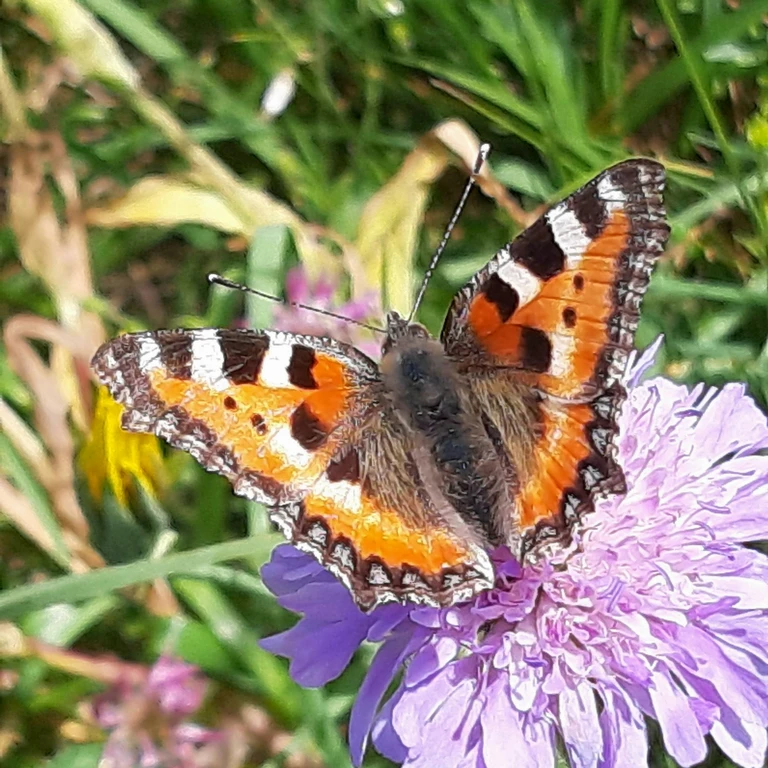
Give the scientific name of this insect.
Aglais urticae
